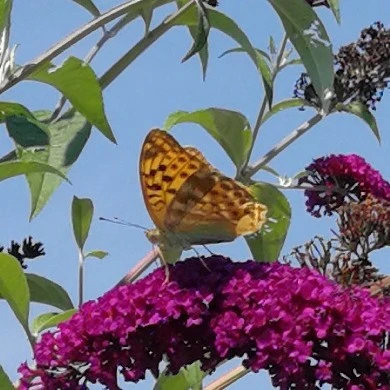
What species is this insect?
Argynnis paphia
